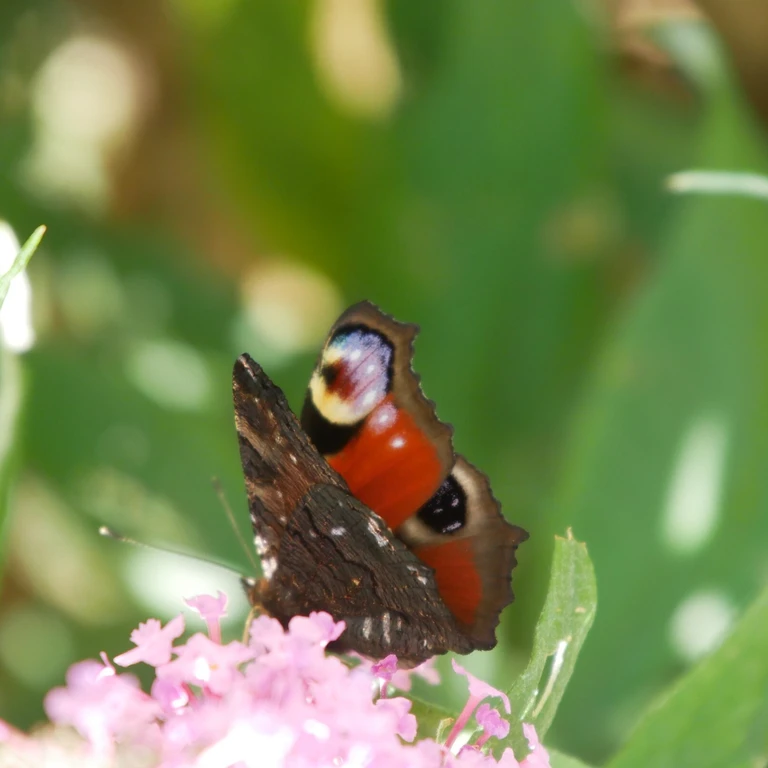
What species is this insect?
Aglais io
